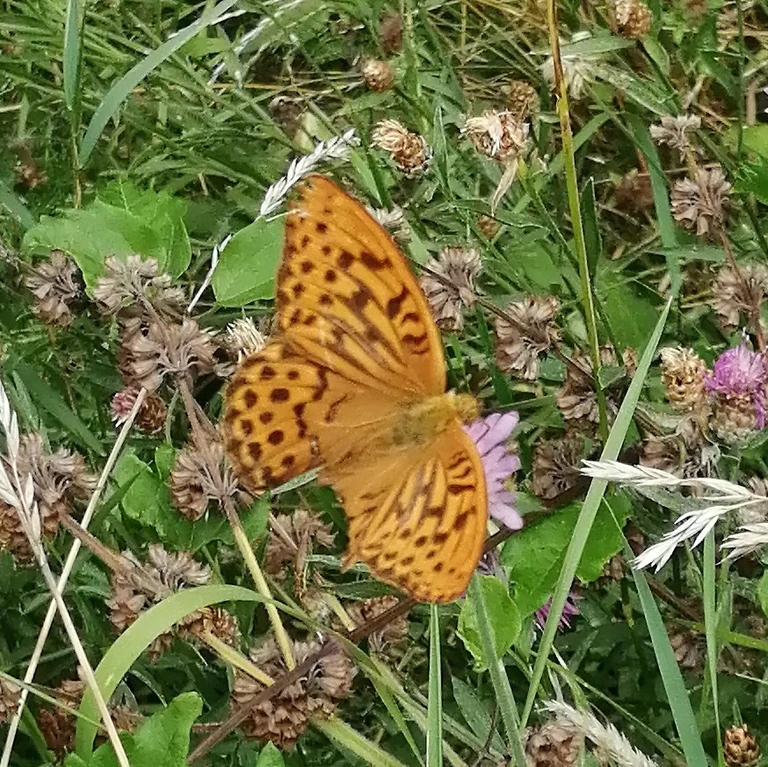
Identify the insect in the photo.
Argynnis paphia
